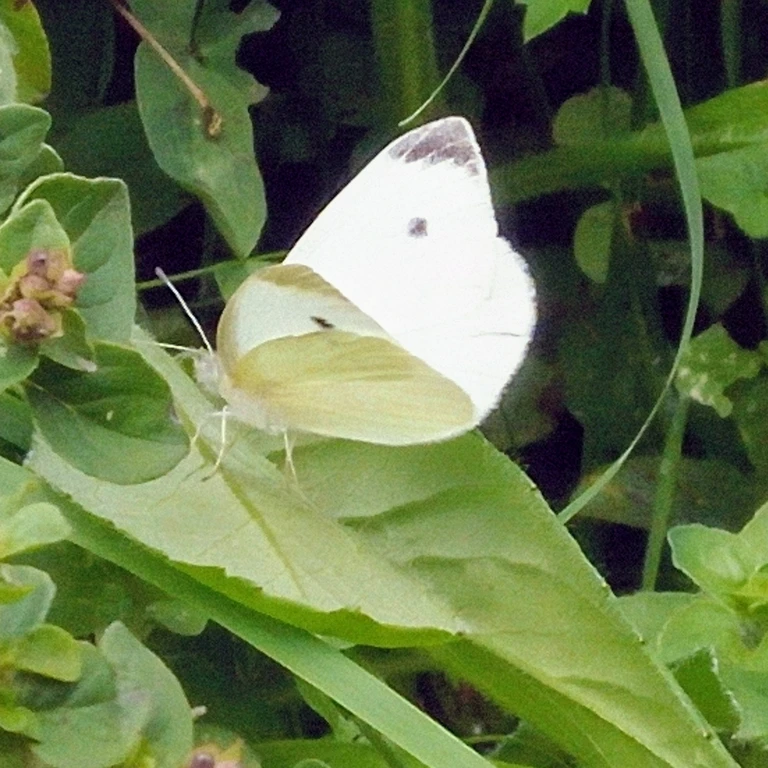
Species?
Pieris rapae
